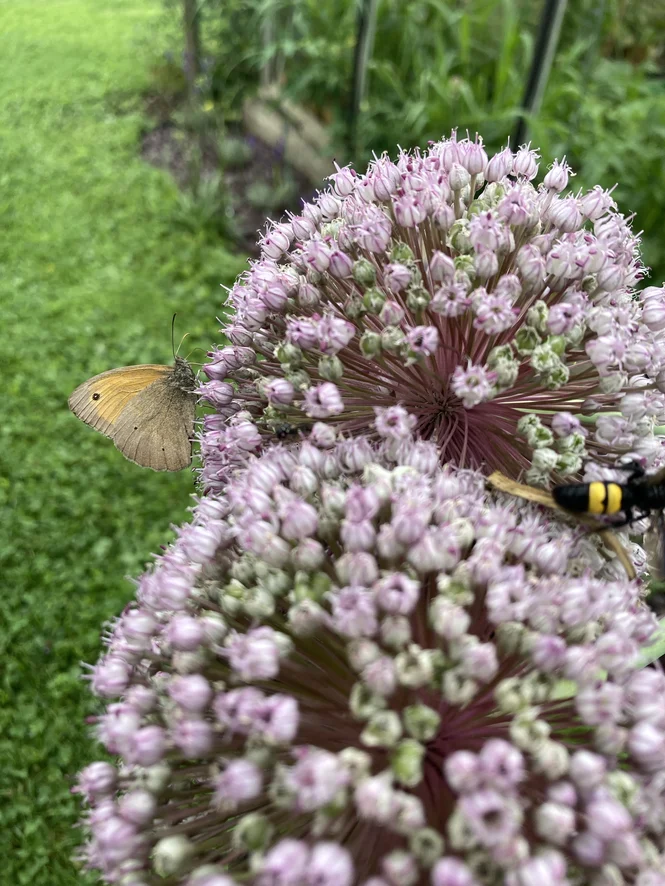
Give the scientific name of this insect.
Maniola jurtina
